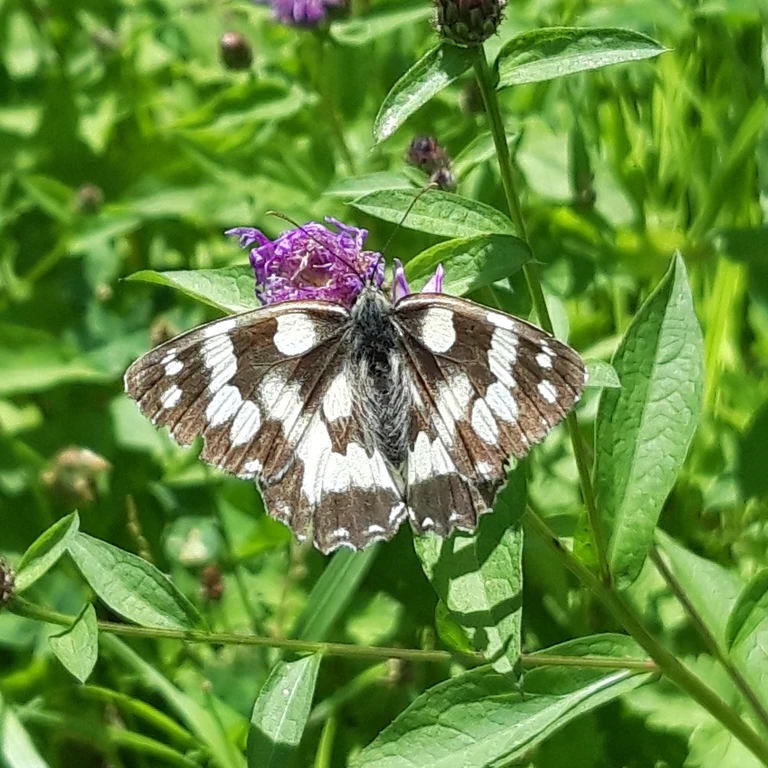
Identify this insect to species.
Melanargia galathea
